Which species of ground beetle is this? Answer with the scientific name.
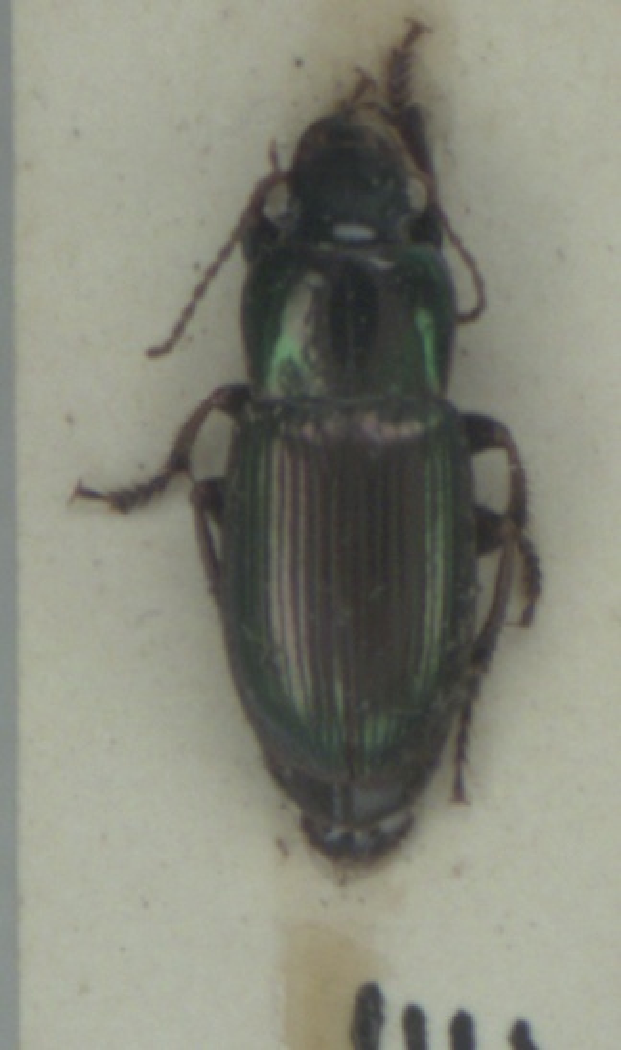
Harpalus affinis
